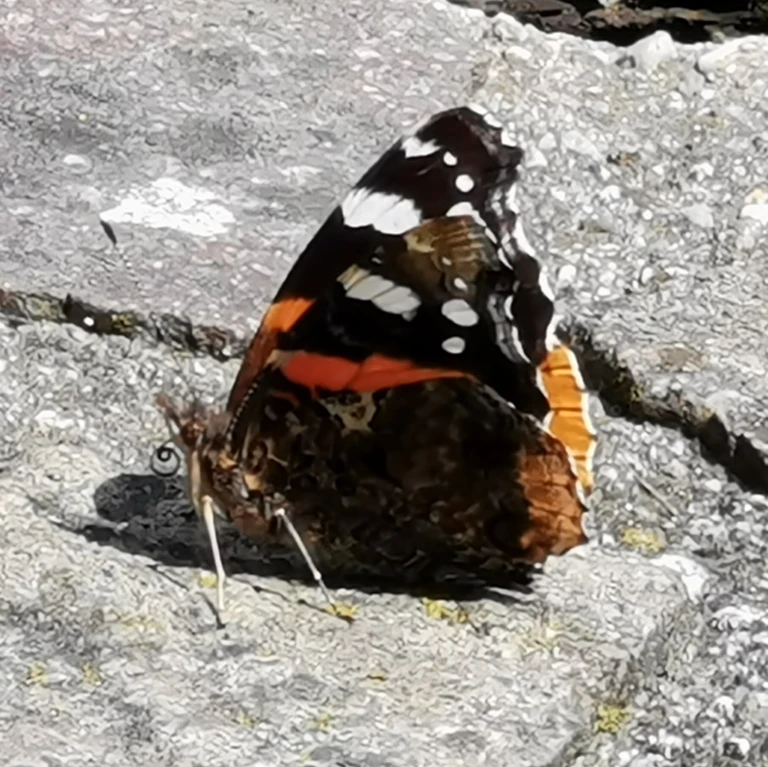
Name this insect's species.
Vanessa atalanta
